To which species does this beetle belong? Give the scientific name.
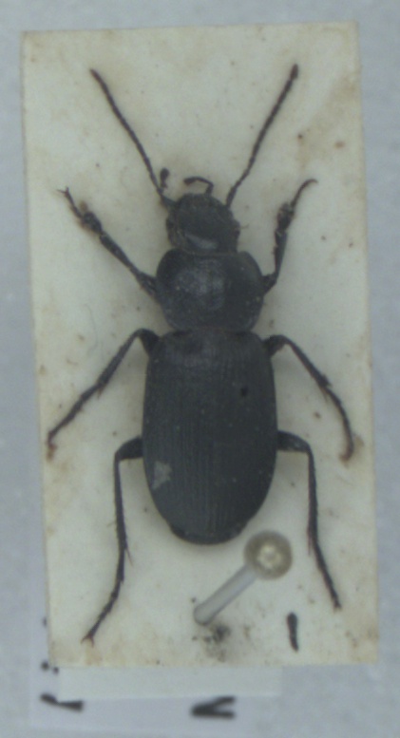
Licinus depressus
